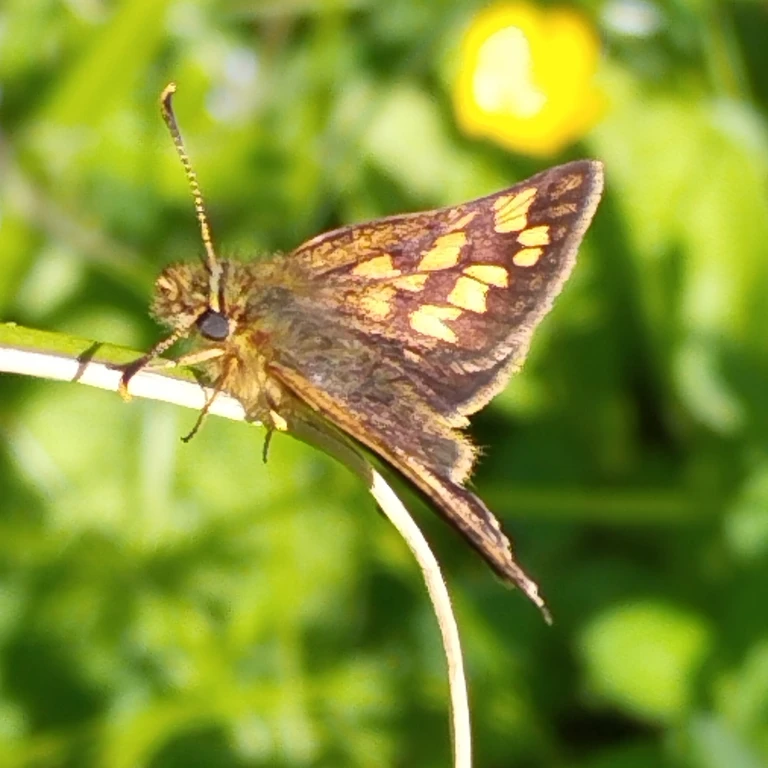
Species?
Carterocephalus palaemon
